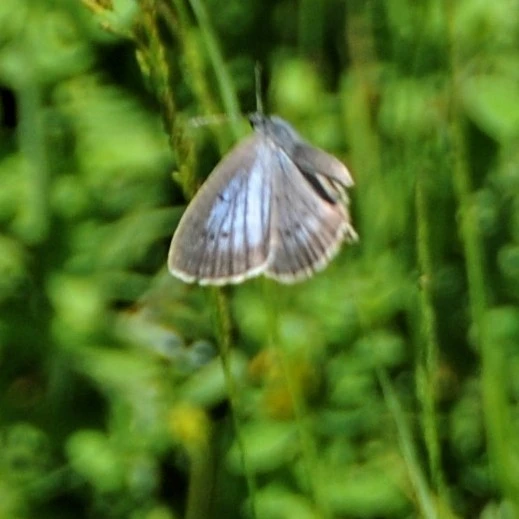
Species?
Phengaris teleius
